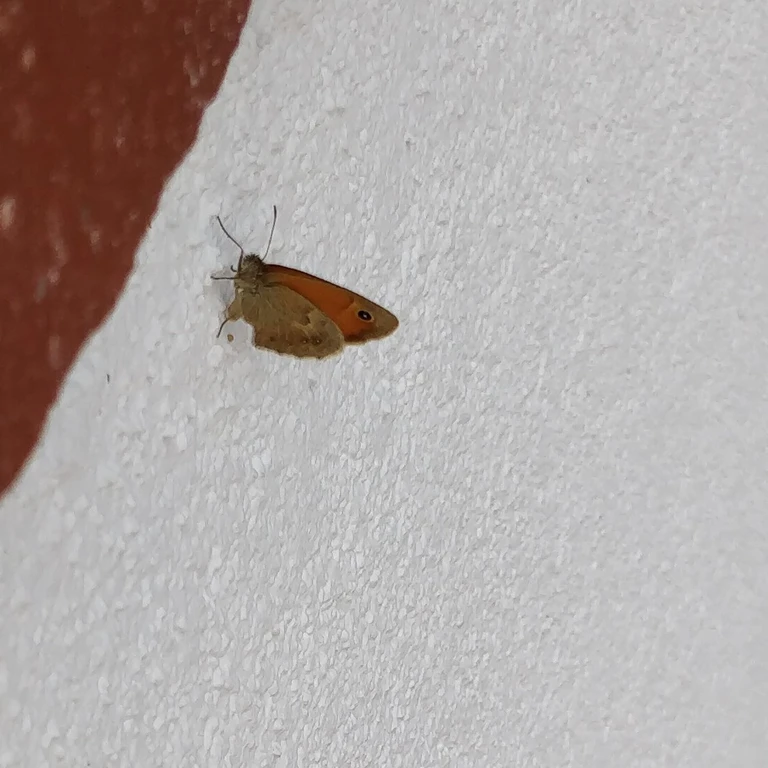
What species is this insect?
Coenonympha pamphilus
